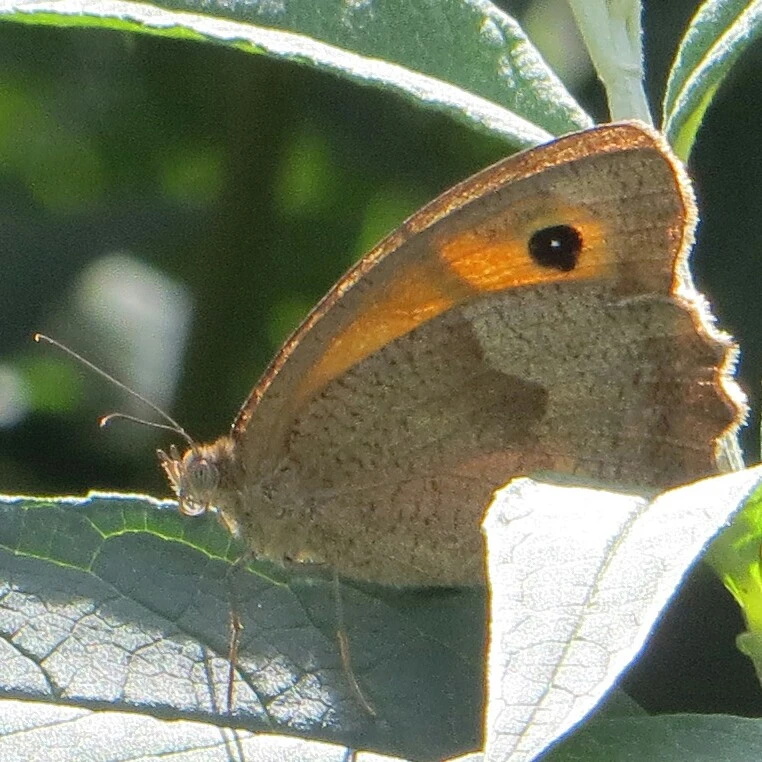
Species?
Maniola jurtina
